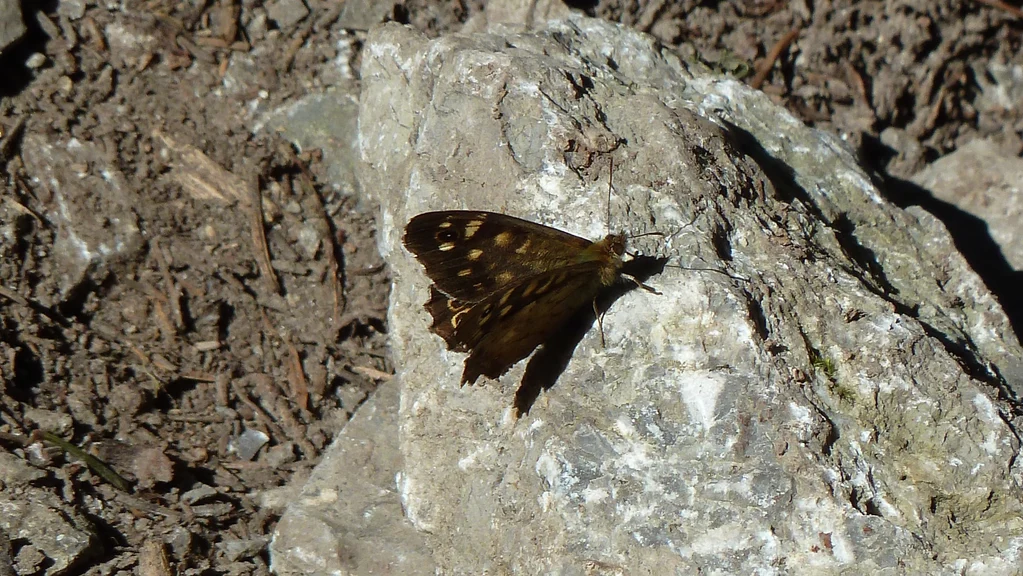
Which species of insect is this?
Pararge aegeria
